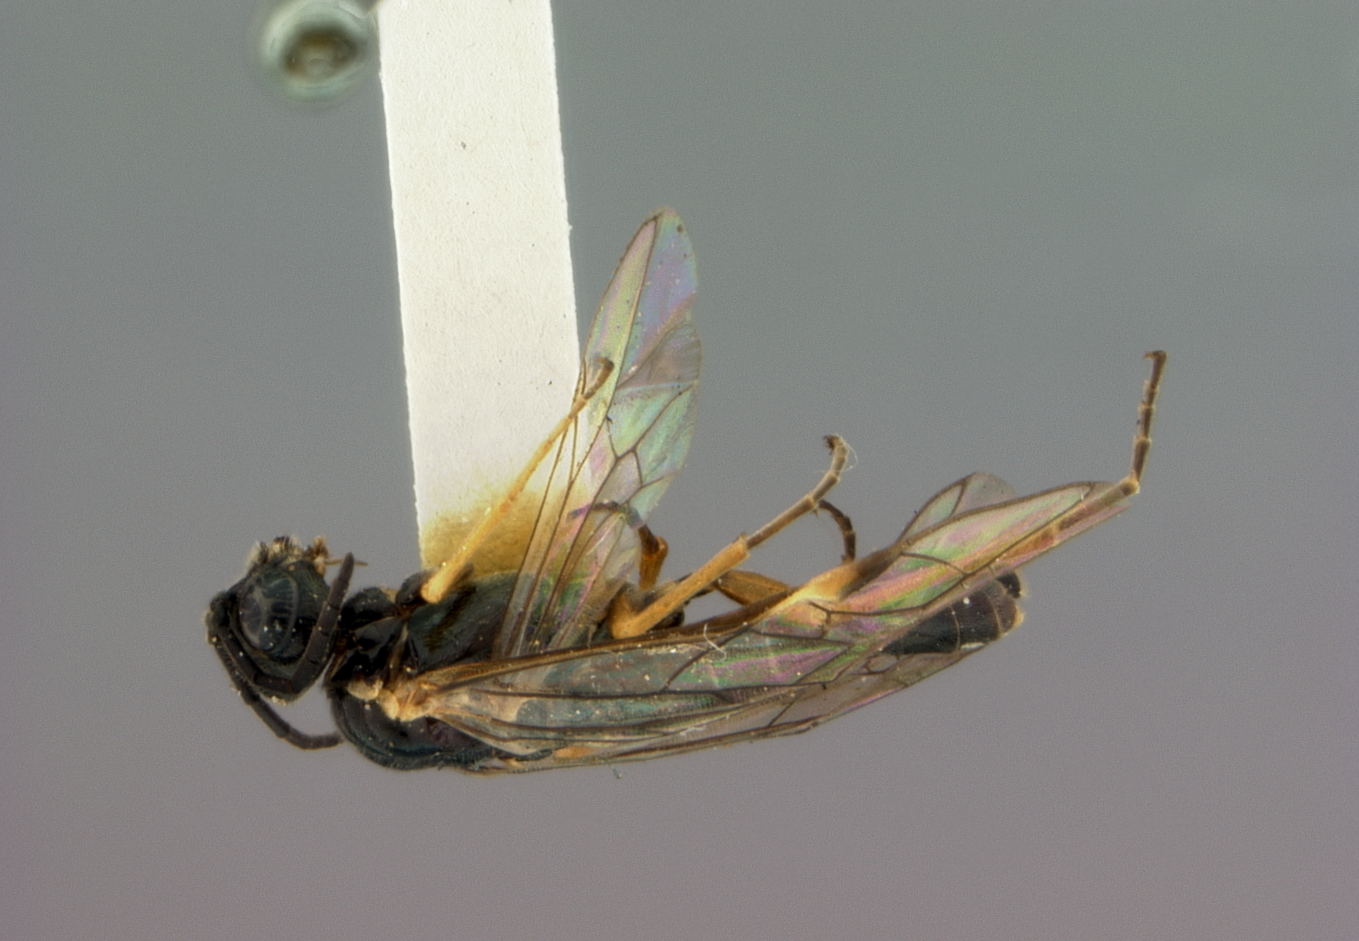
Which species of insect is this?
Aphilodyctium rubripes
